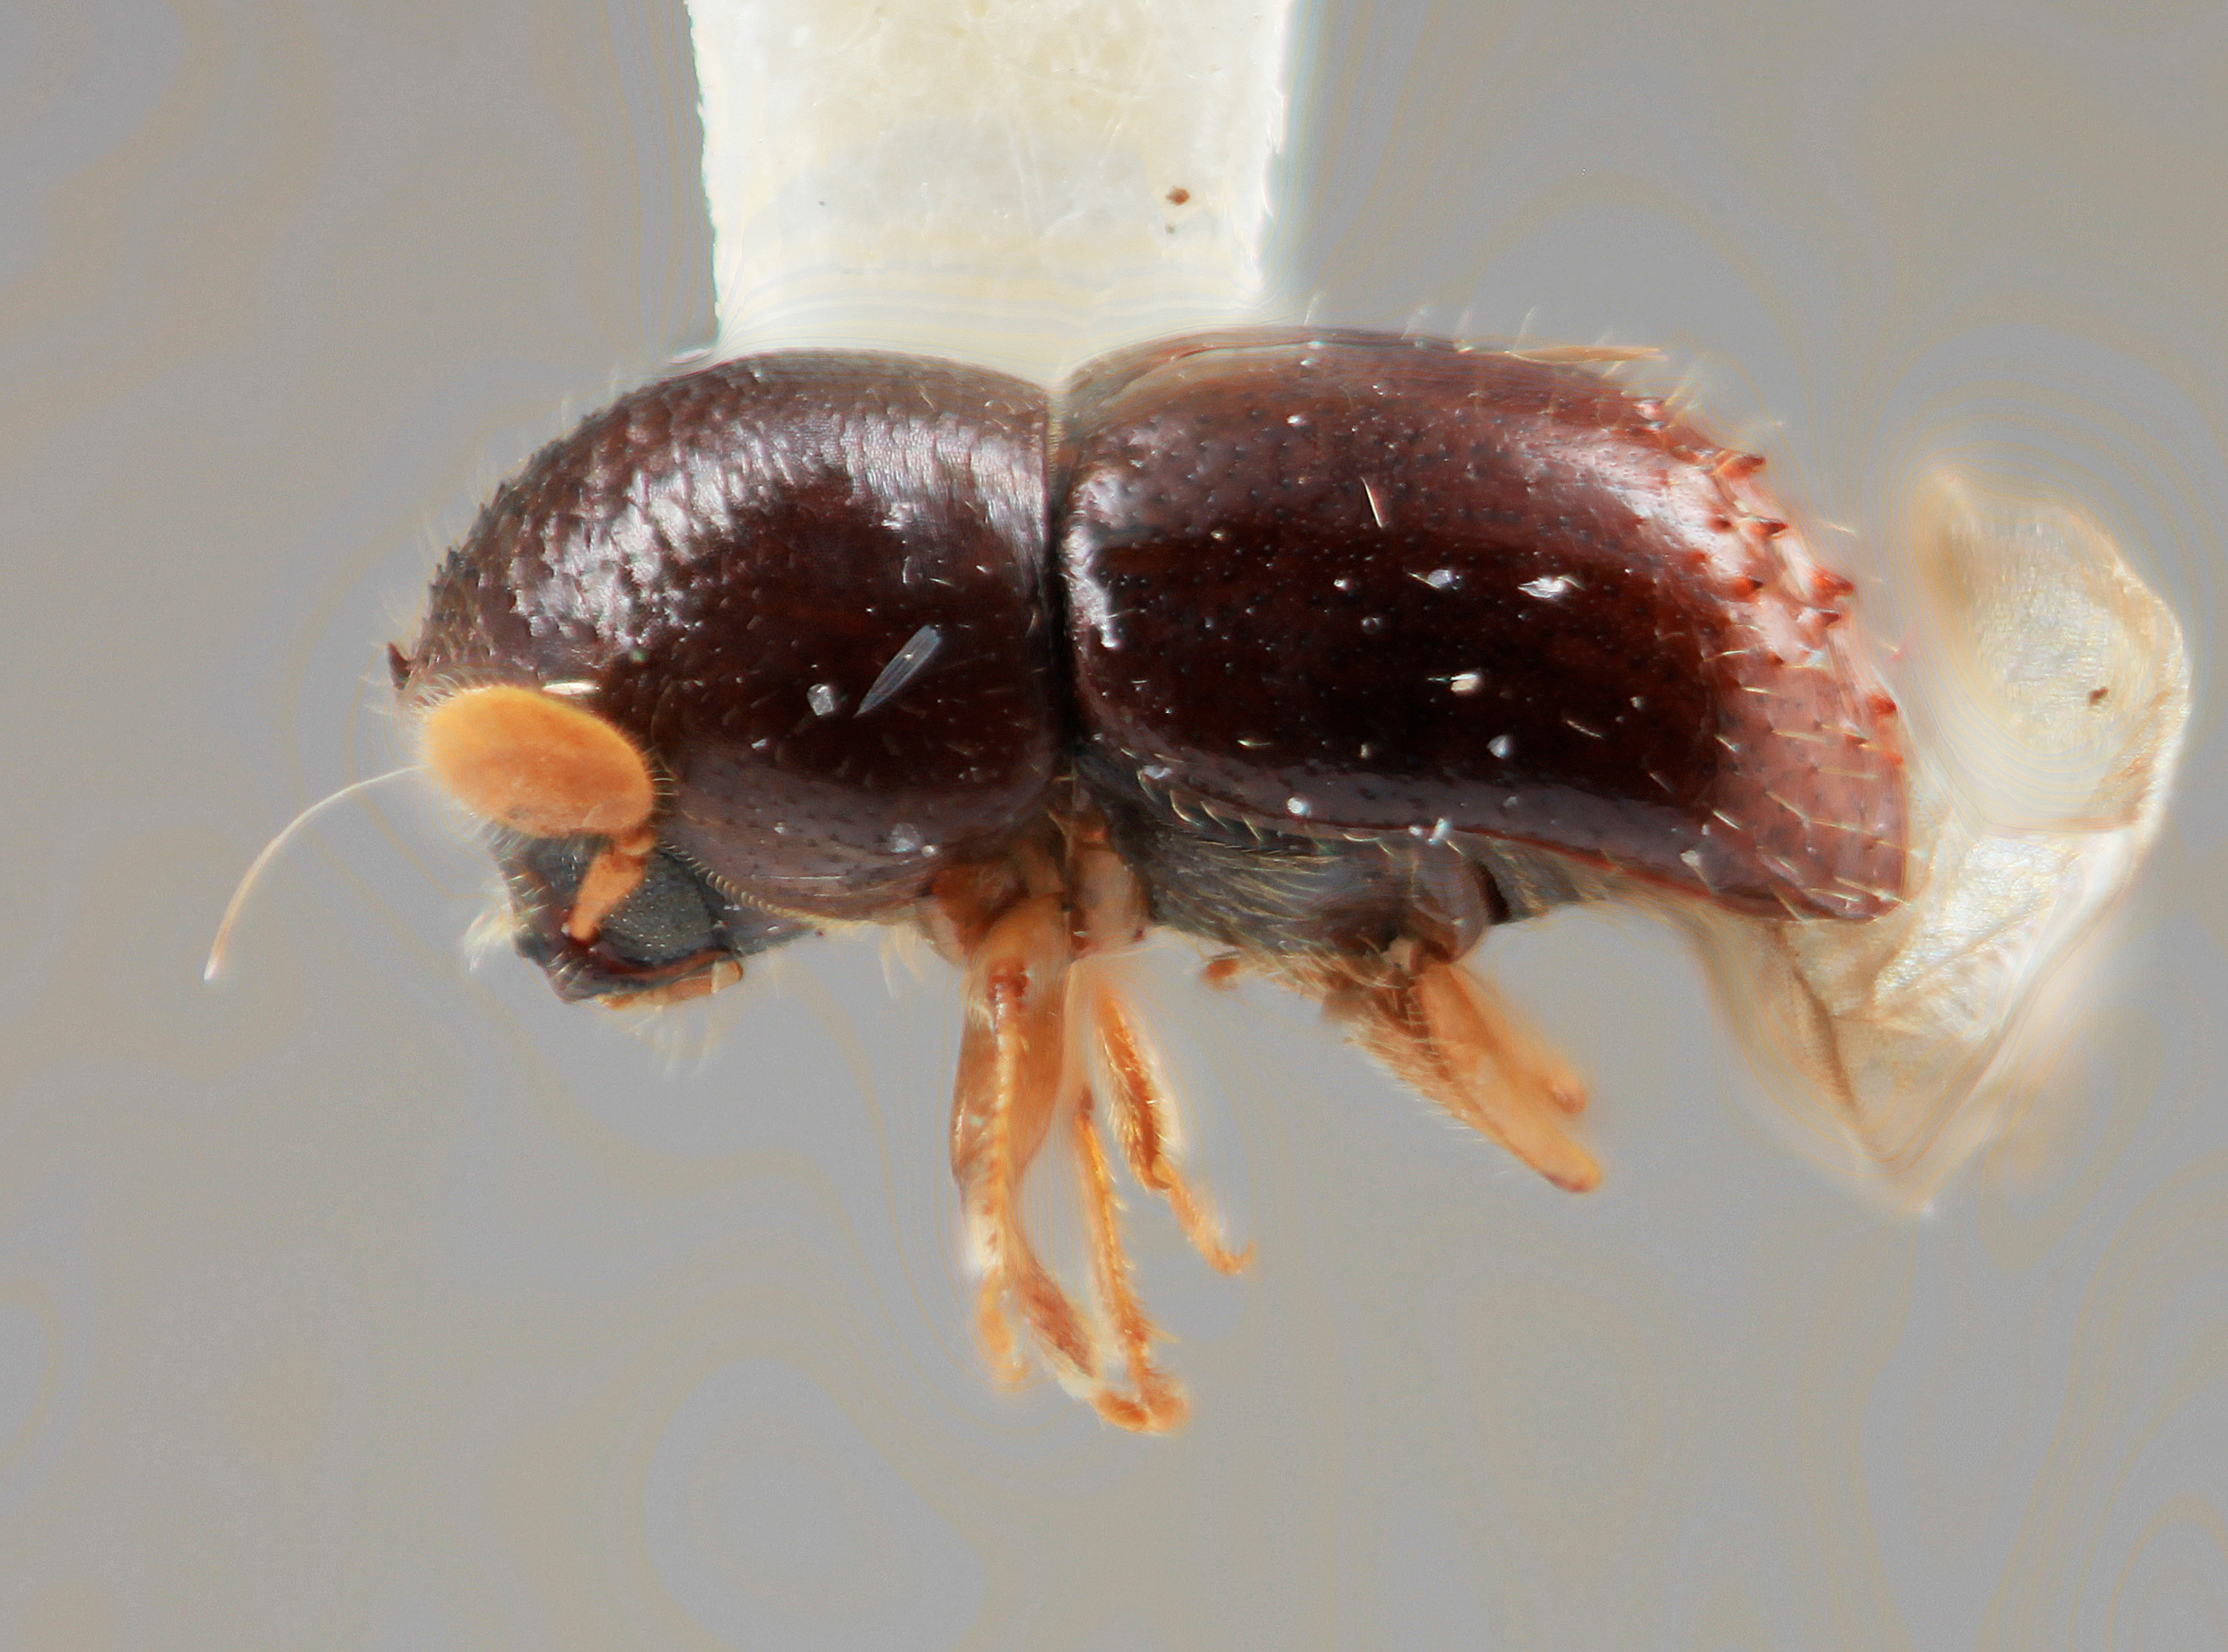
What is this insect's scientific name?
Corthylus spinosus
